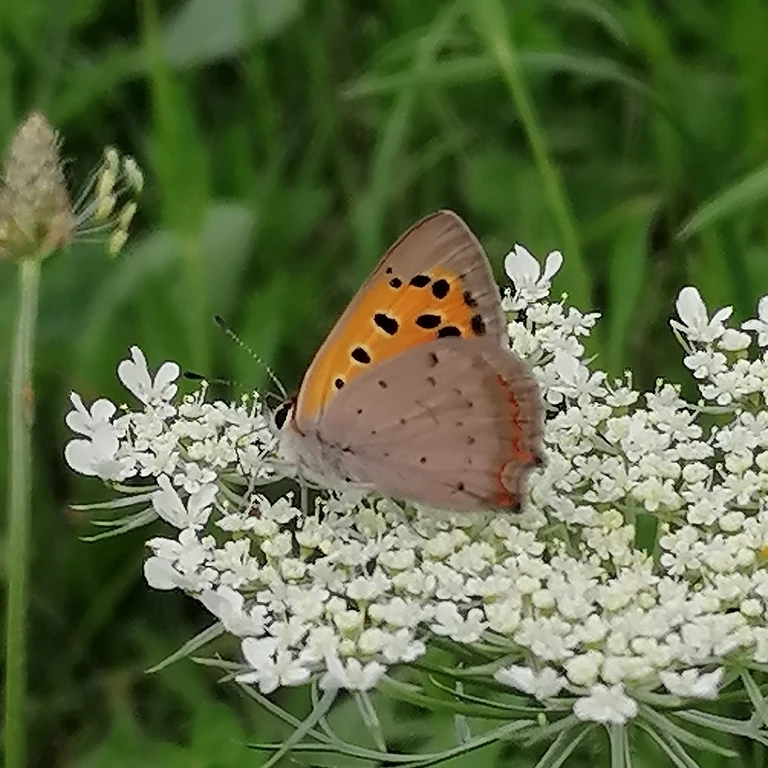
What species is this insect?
Lycaena phlaeas
